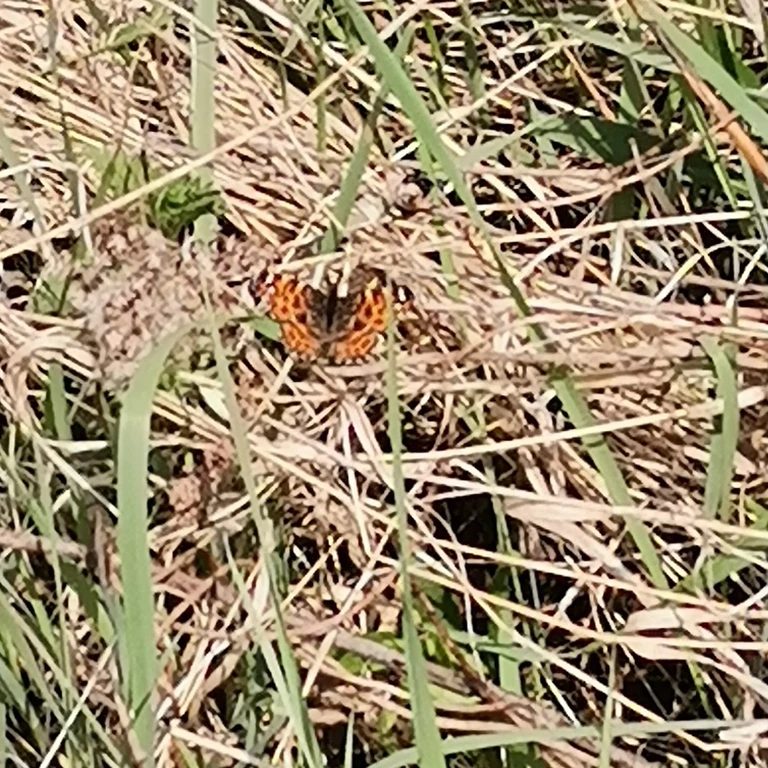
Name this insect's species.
Araschnia levana
